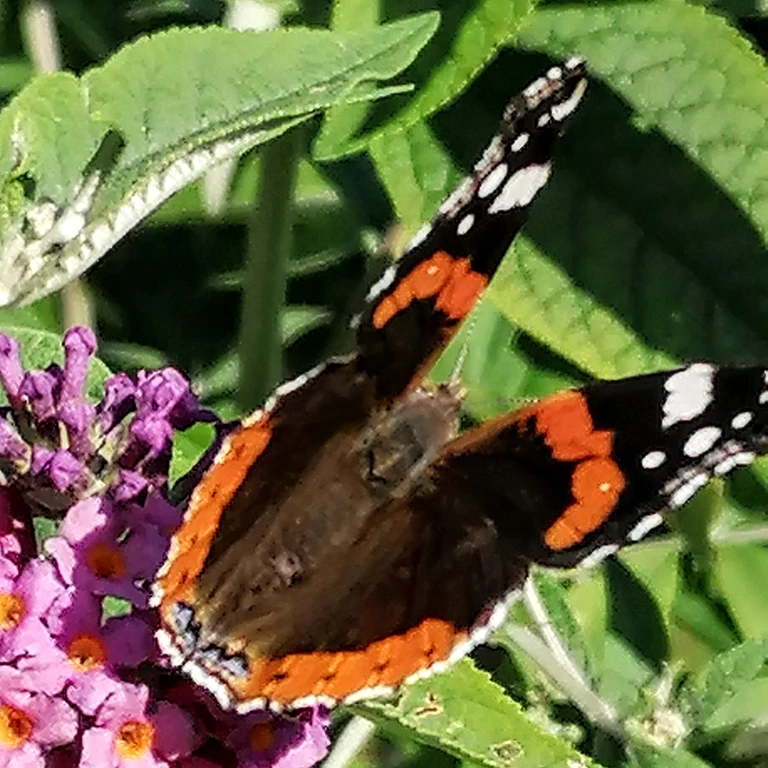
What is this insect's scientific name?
Vanessa atalanta
